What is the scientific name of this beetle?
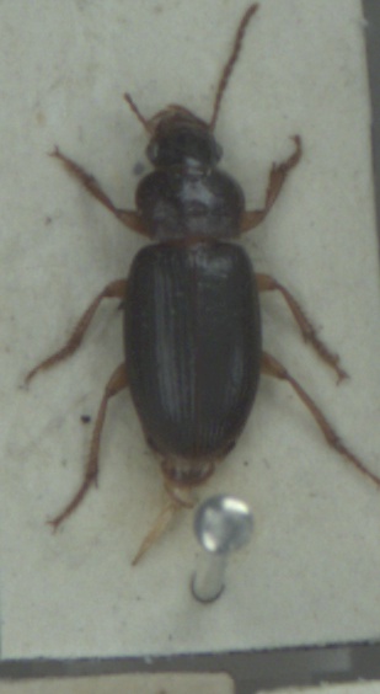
Ophonus rufibarbis
